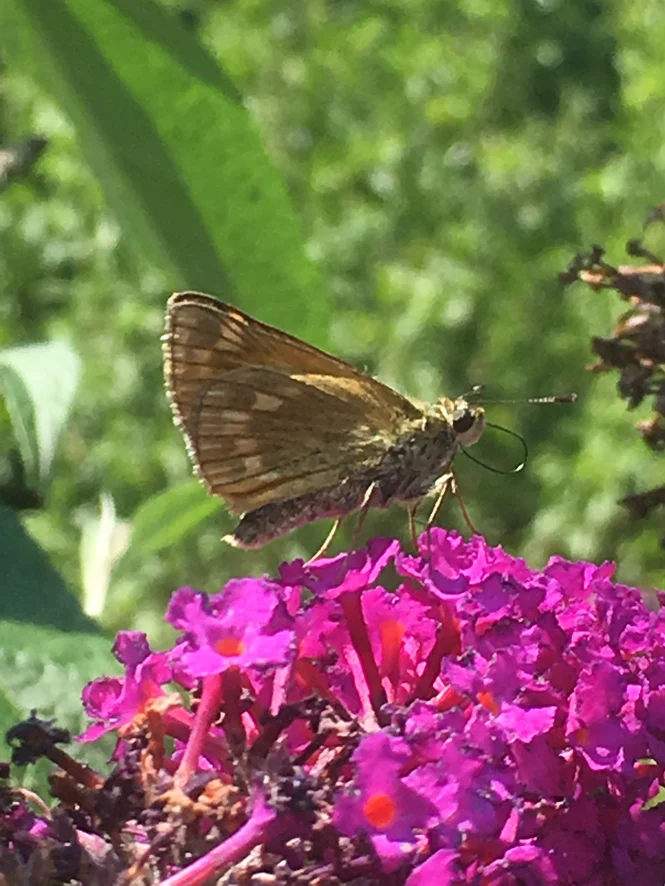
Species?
Ochlodes sylvanus (also Ochlodes venata)
